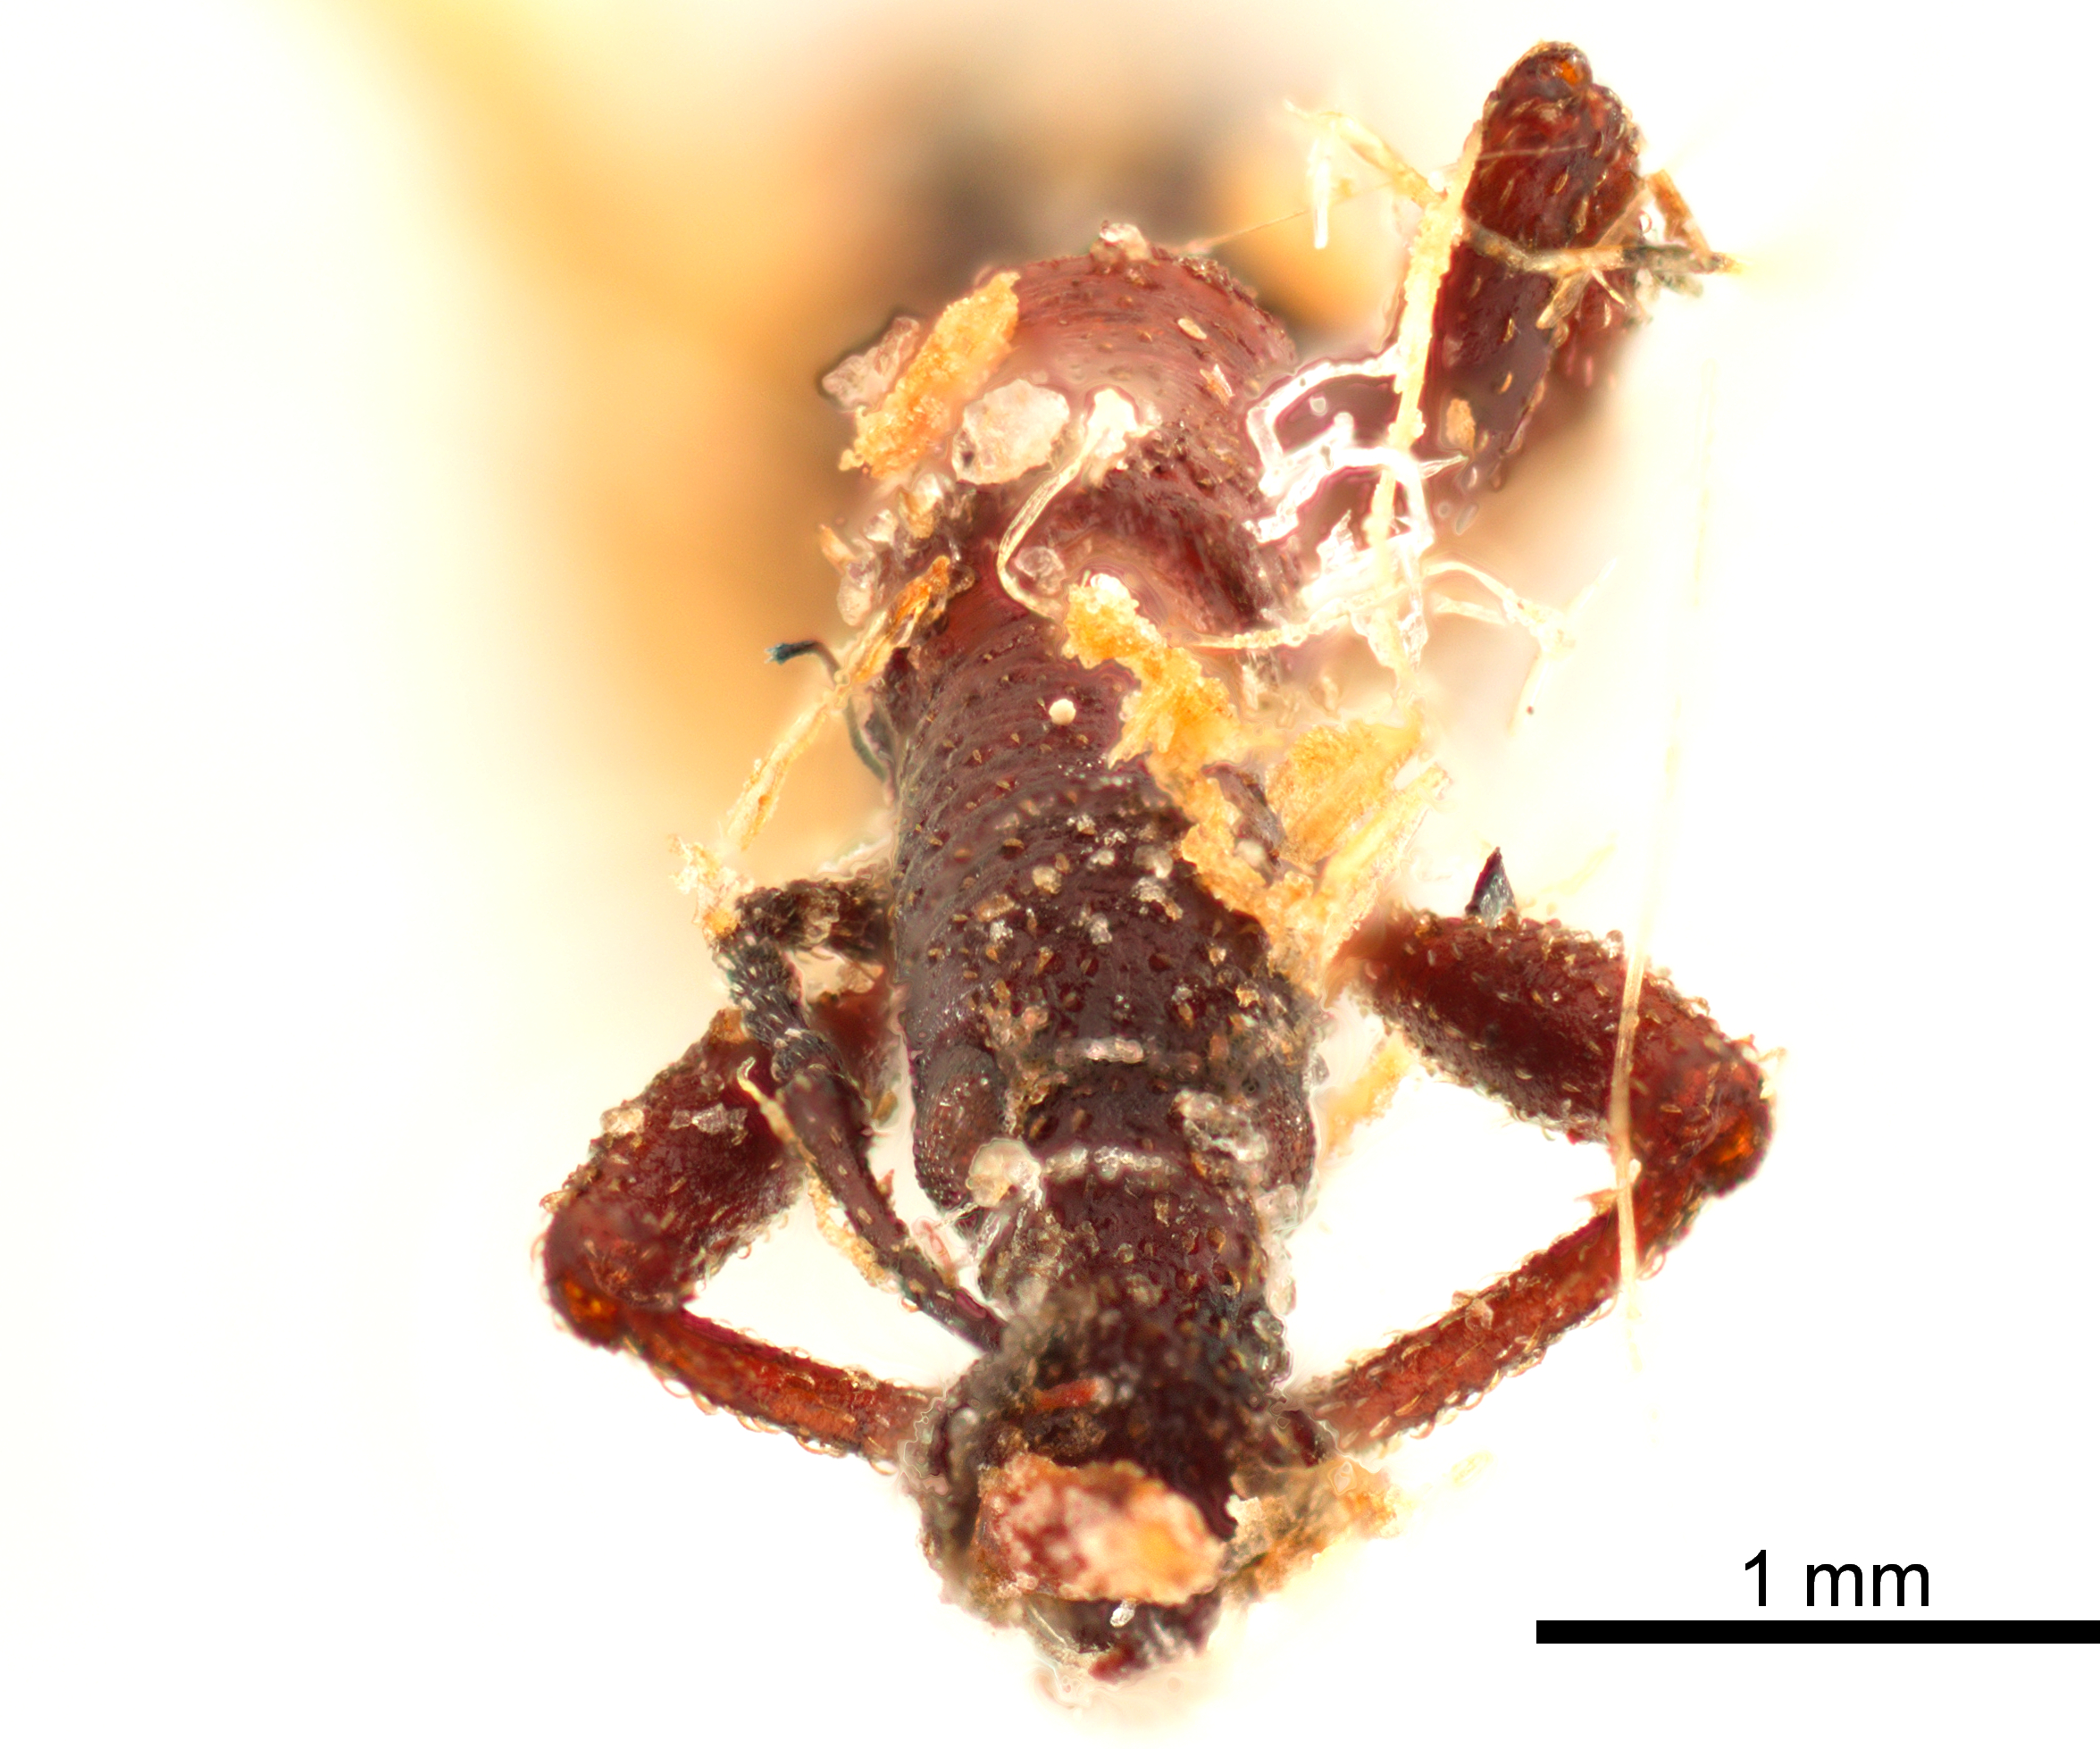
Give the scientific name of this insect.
Rhadinosomus lacordairei
